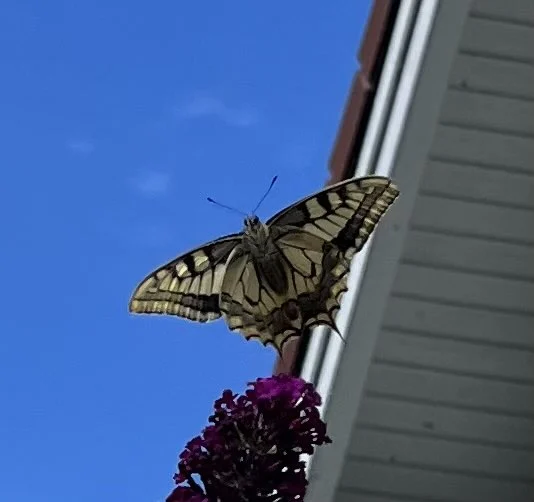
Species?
Papilio machaon
